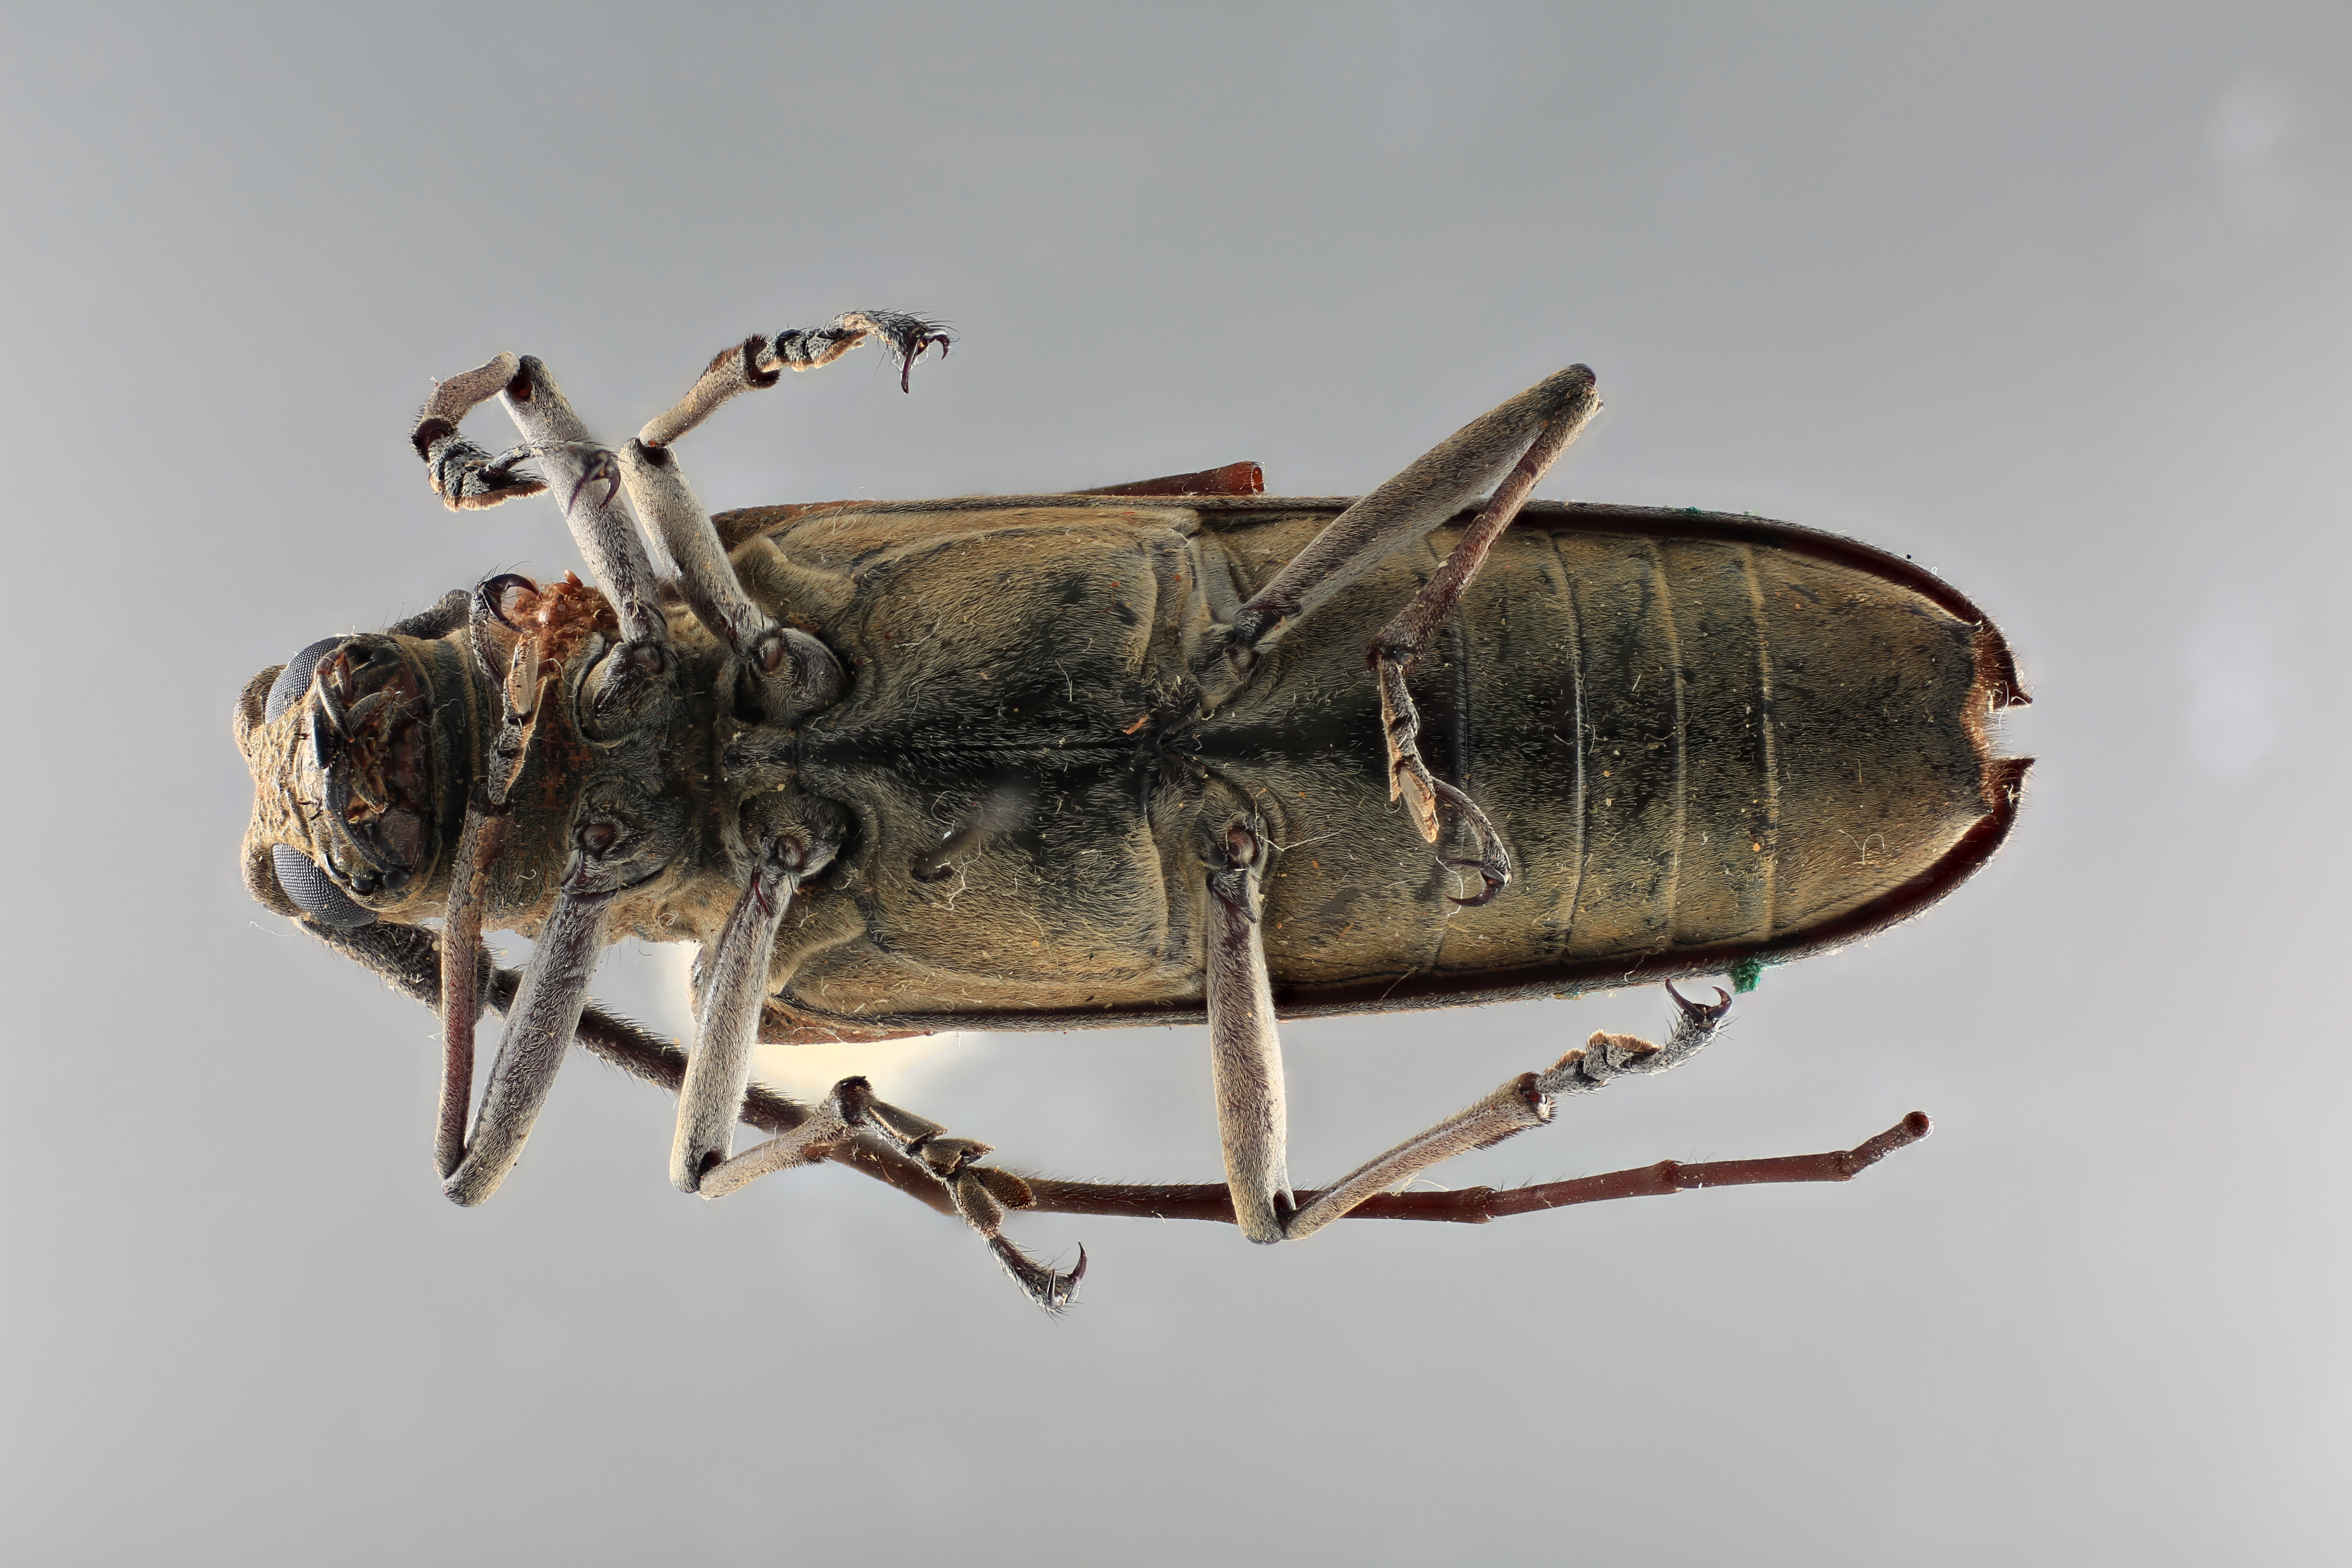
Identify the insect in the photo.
Taeniotes iridescens
